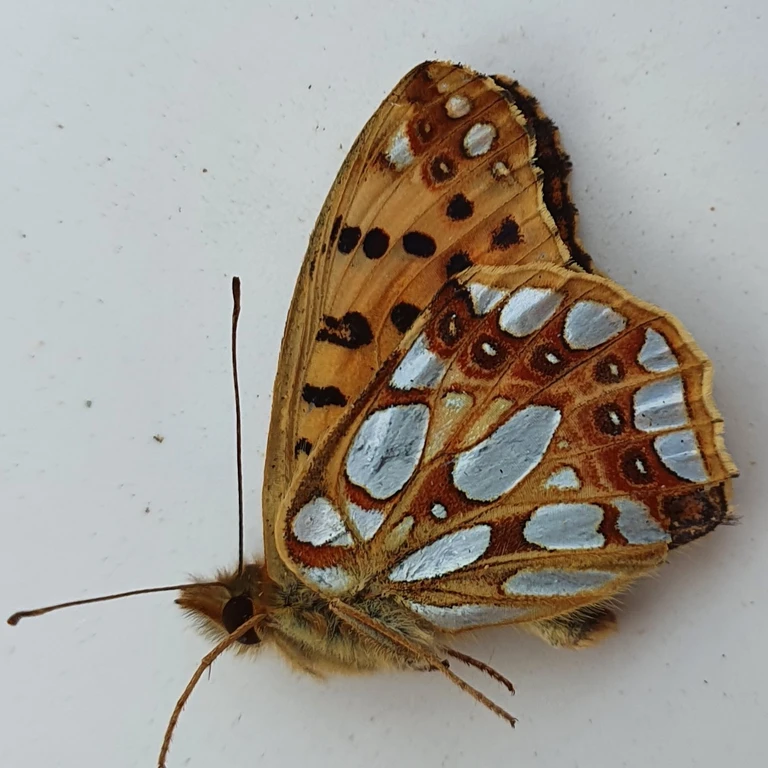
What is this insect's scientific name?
Issoria lathonia
